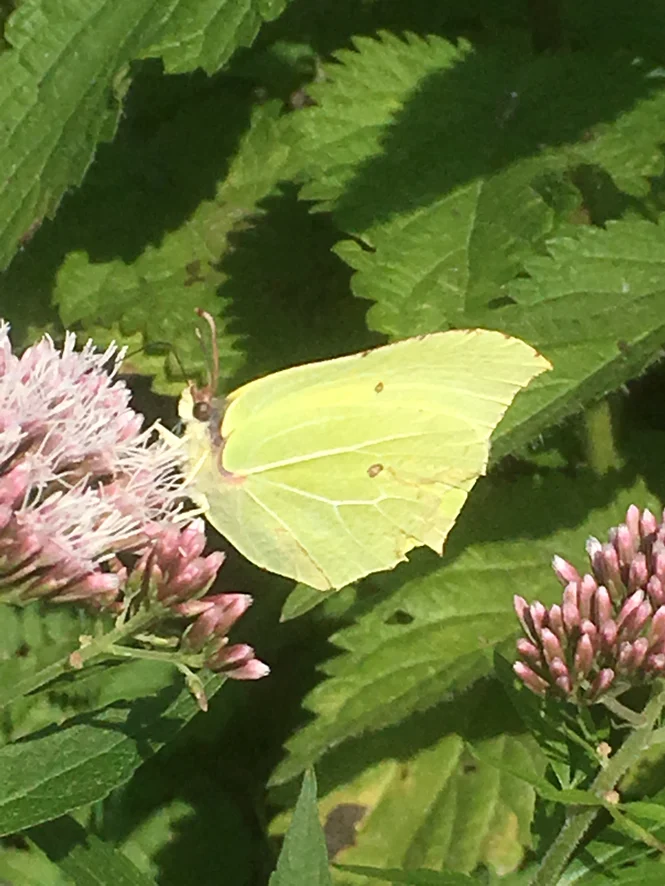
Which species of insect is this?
Gonepteryx rhamni
